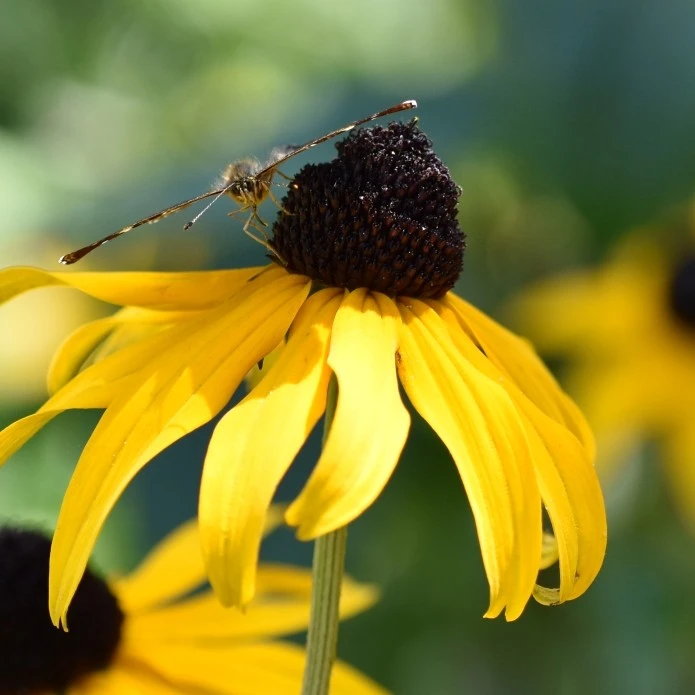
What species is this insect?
Araschnia levana
